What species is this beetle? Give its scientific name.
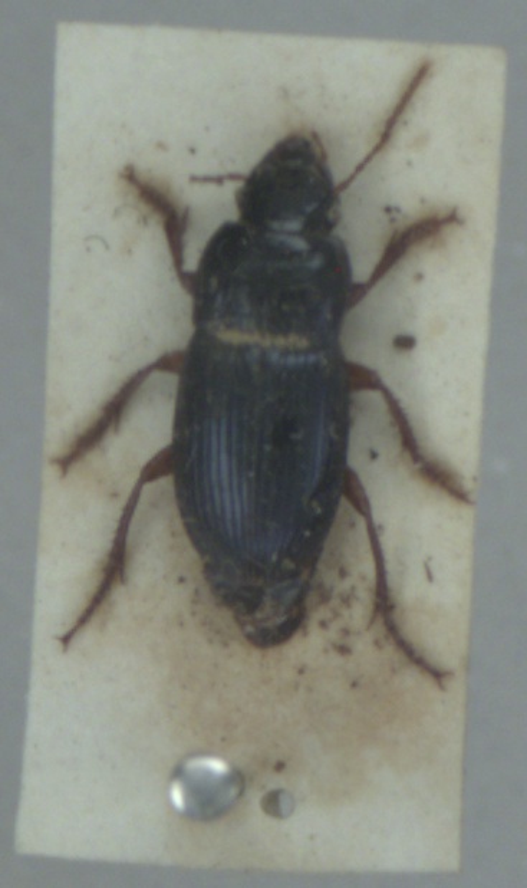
Harpalus rubripes
